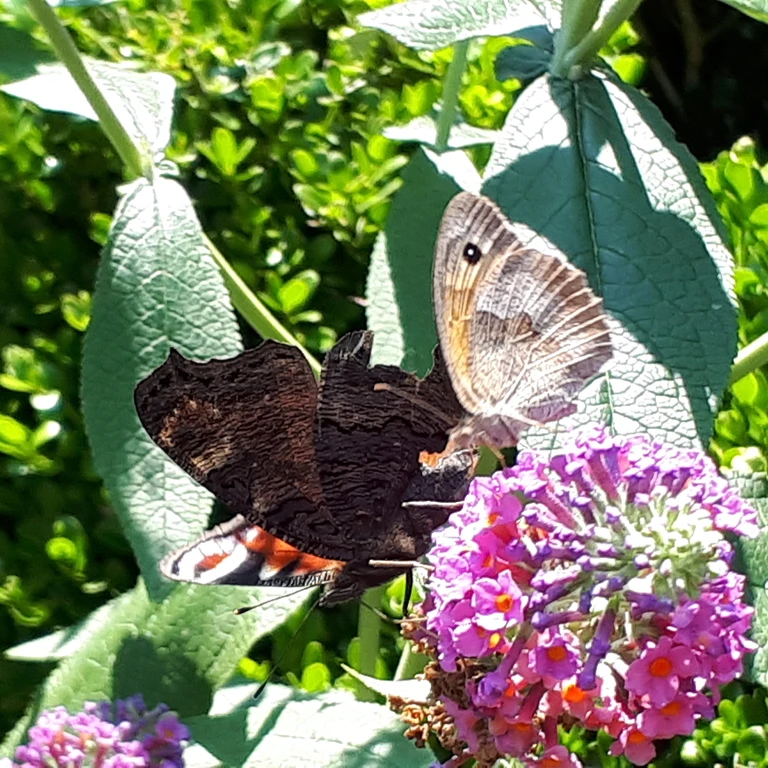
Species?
Aglais io
